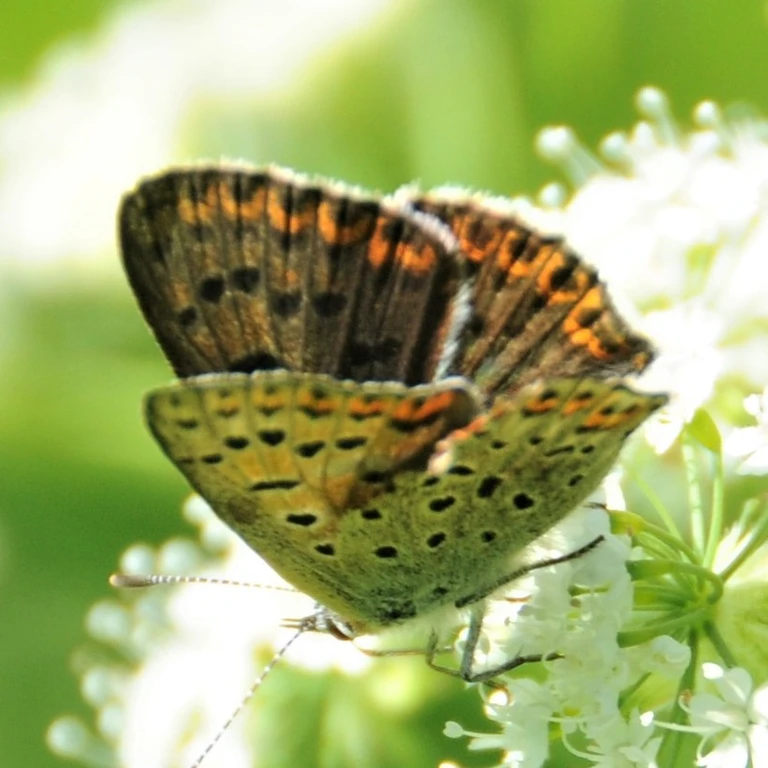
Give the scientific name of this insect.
Lycaena tityrus (also Loweia tityrus)
